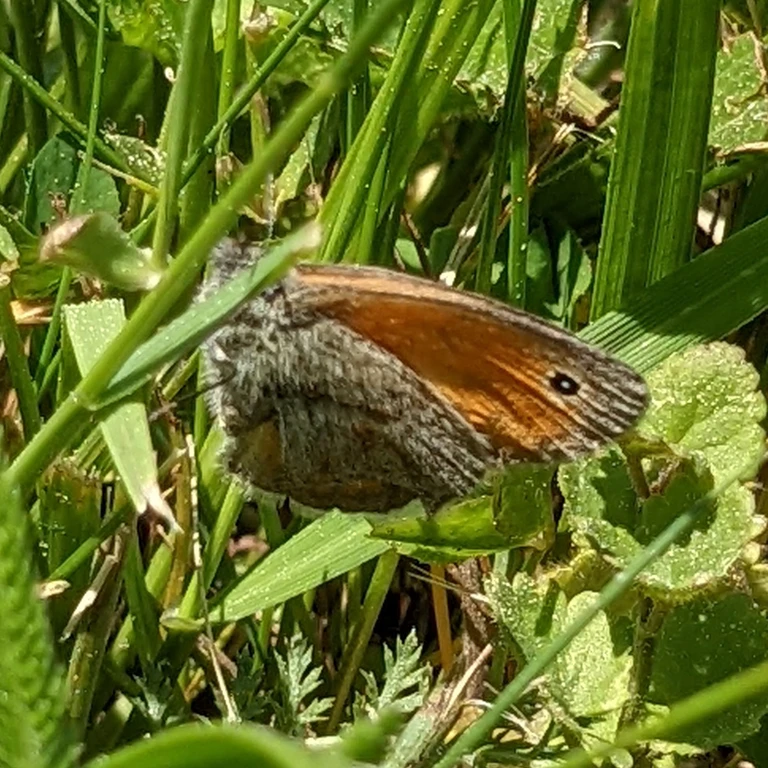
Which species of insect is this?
Coenonympha pamphilus
